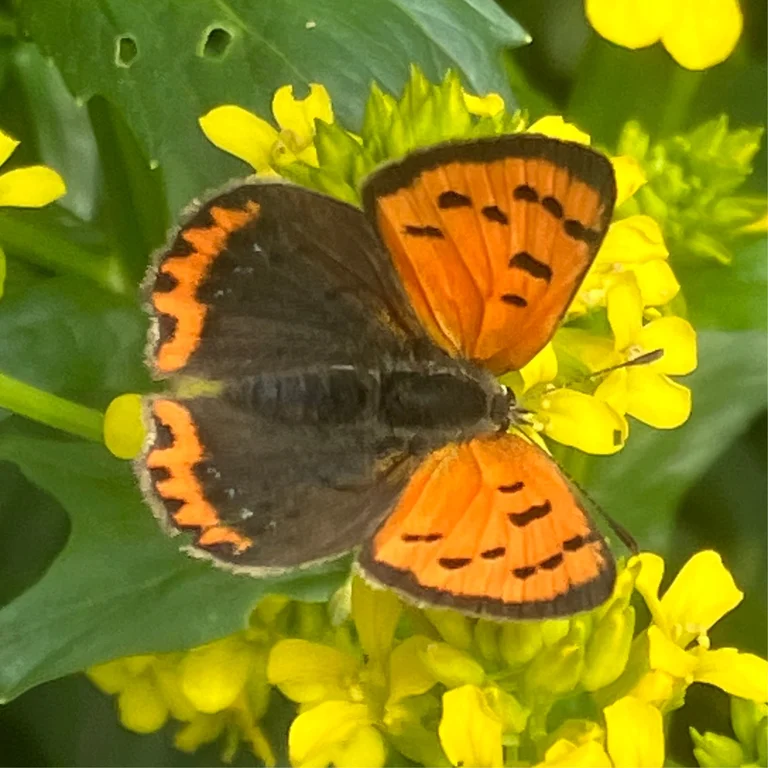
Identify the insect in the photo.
Lycaena phlaeas
